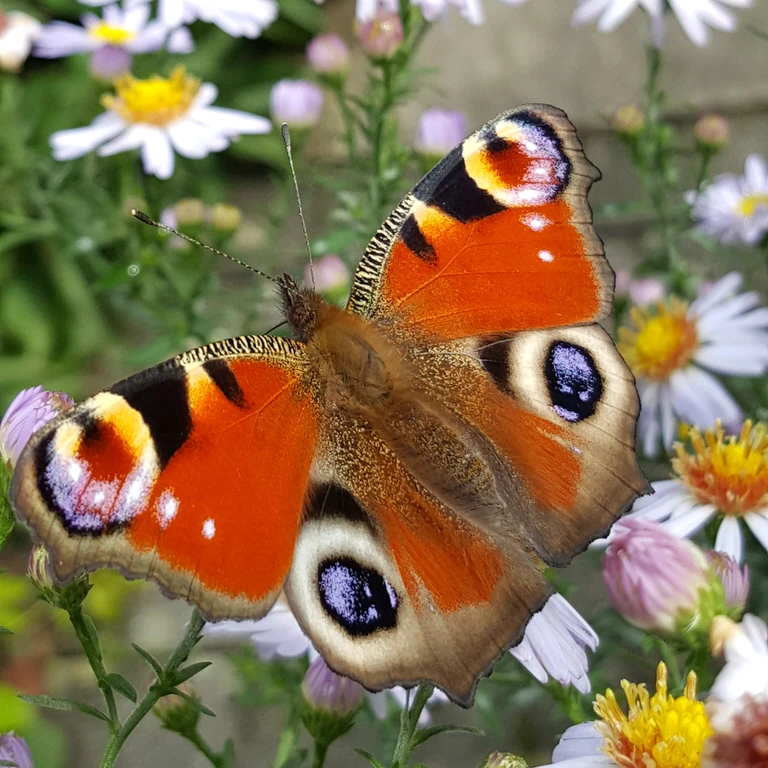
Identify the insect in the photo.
Aglais io
